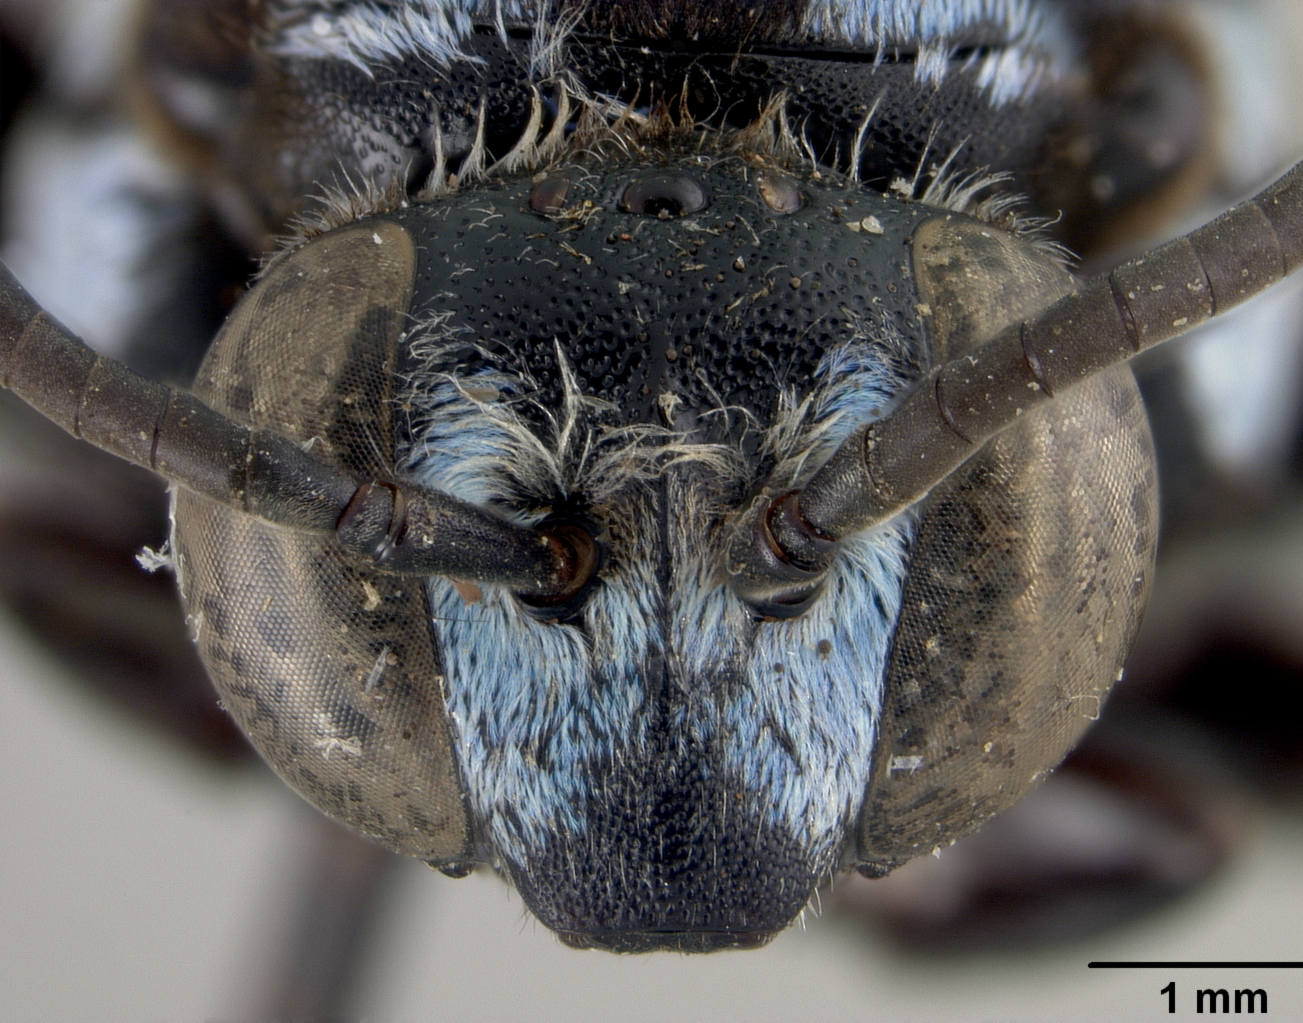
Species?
Crocisa lilacina
